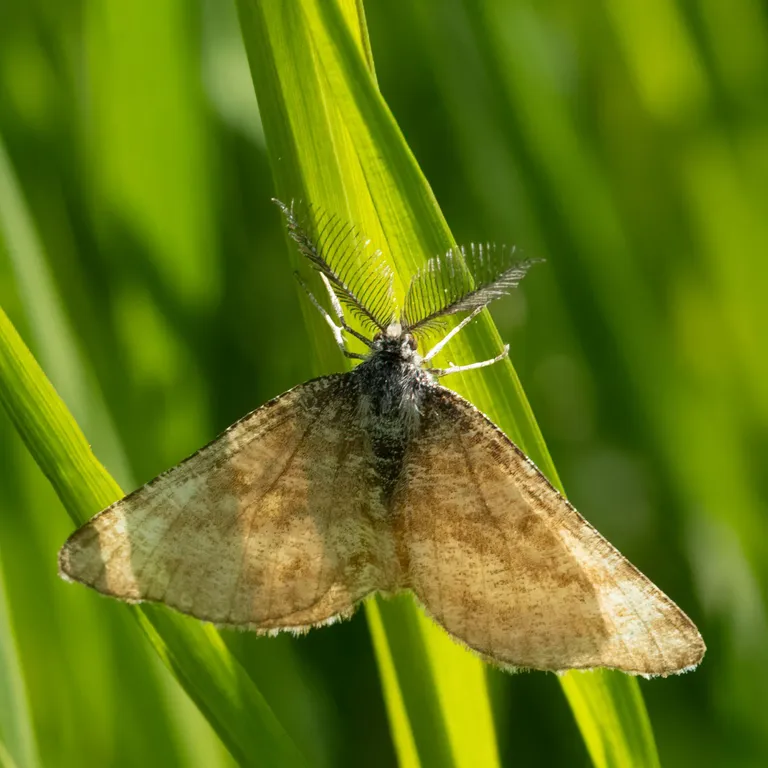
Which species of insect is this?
Ematurga atomaria
